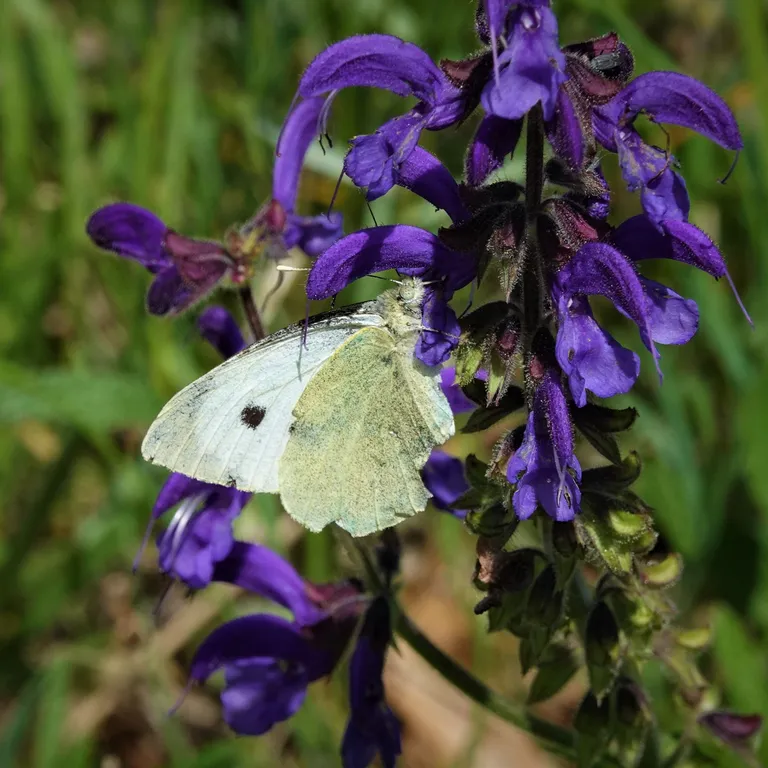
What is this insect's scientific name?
Pieris brassicae
